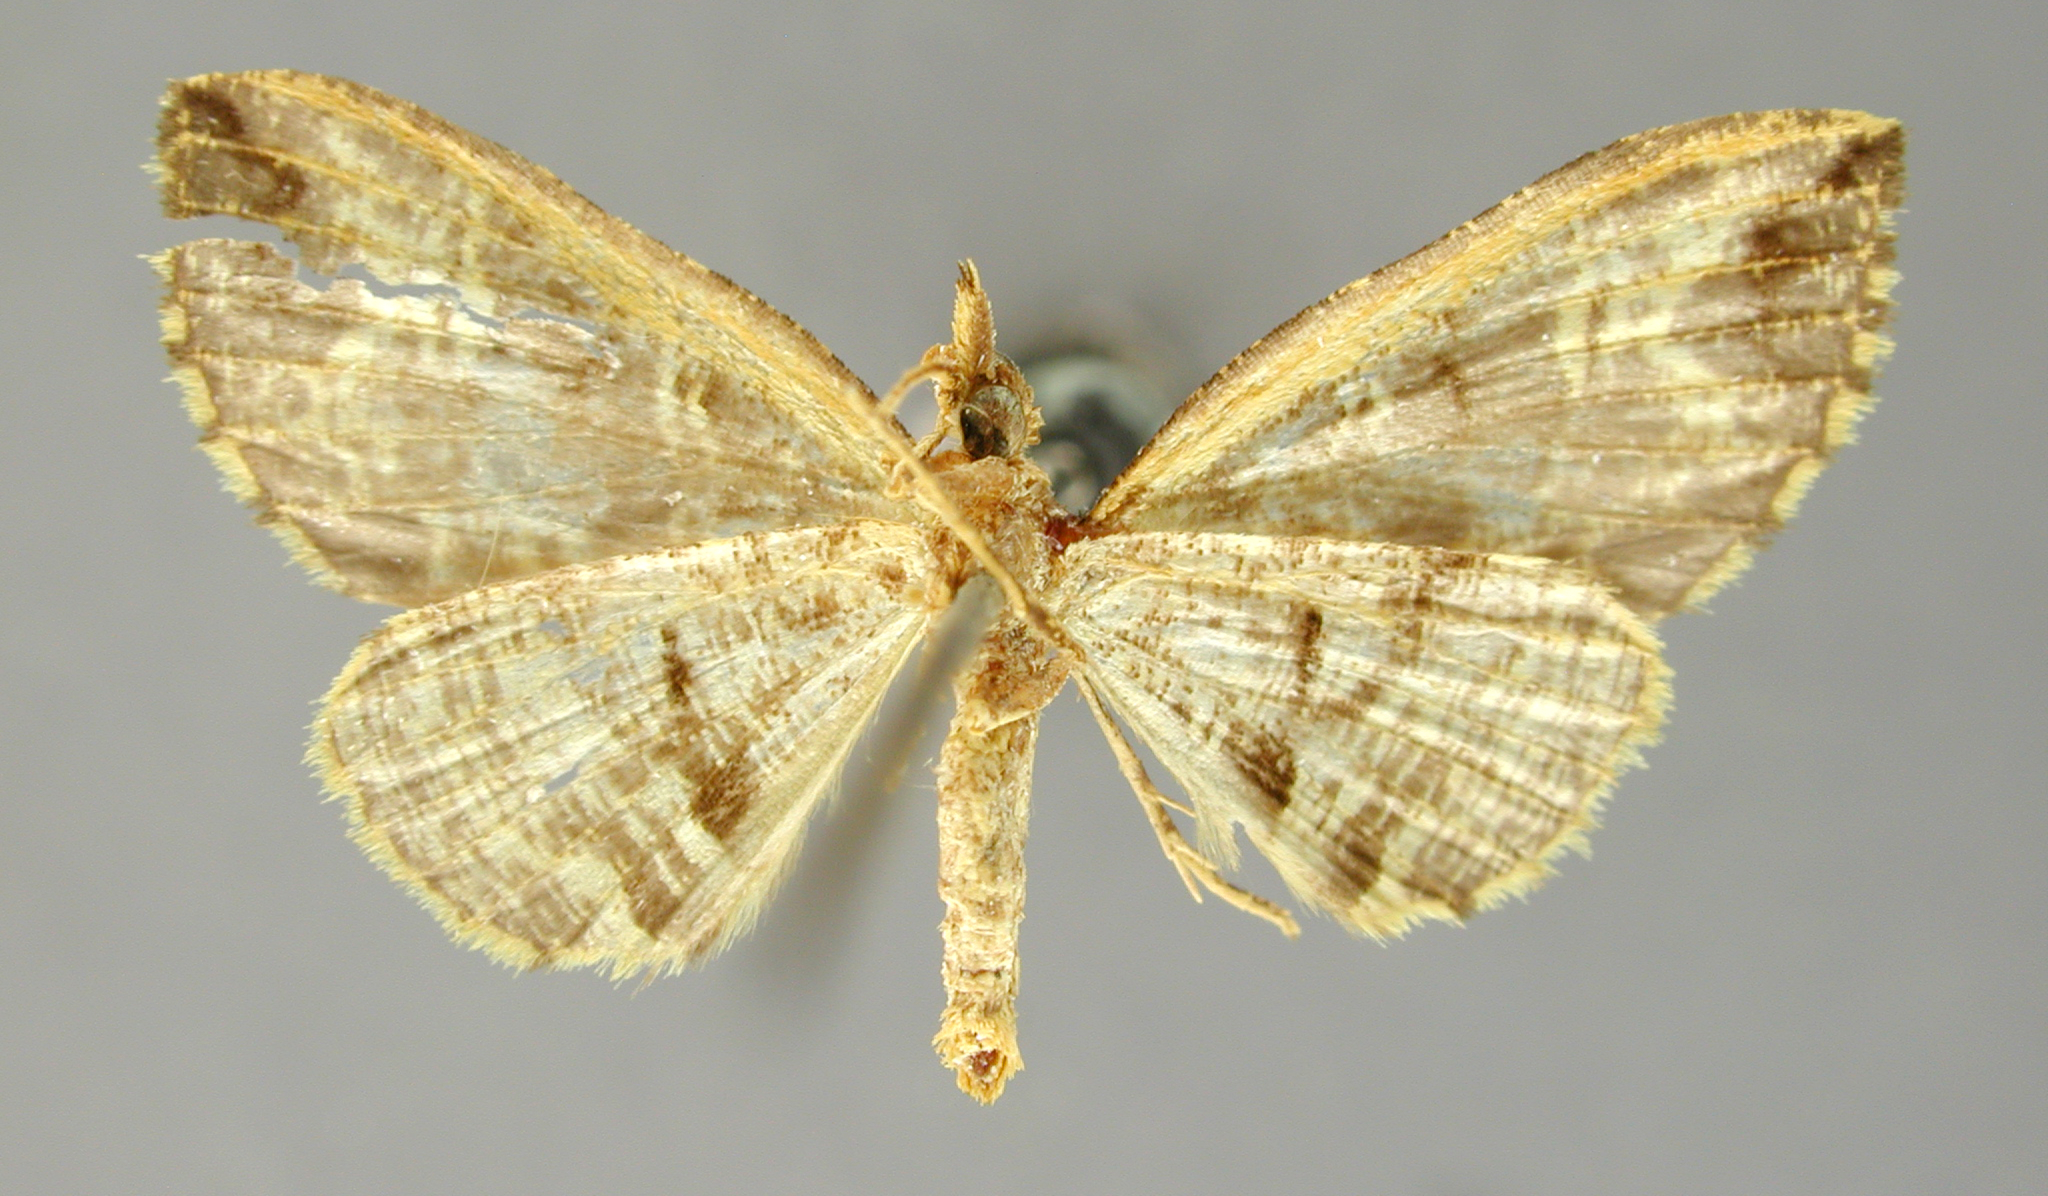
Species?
Hypolepis intersecta
